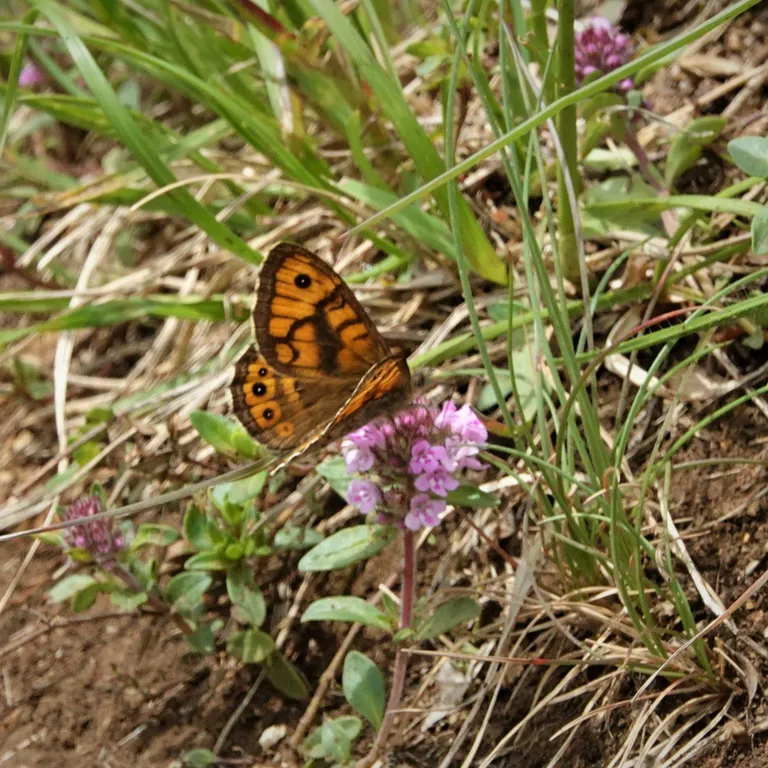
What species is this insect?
Lasiommata megera (also Pararge megera)
